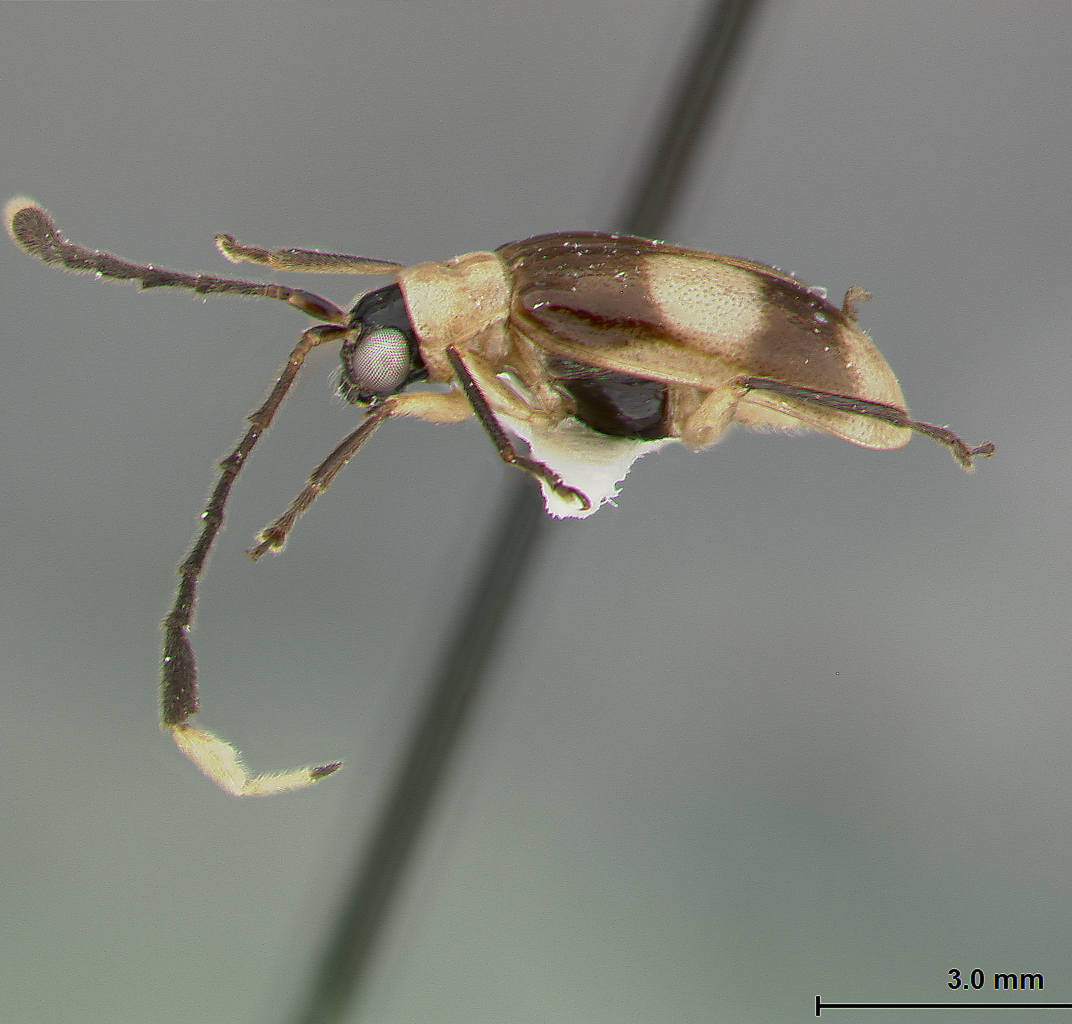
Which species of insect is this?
Deinocladus cartwrighti
